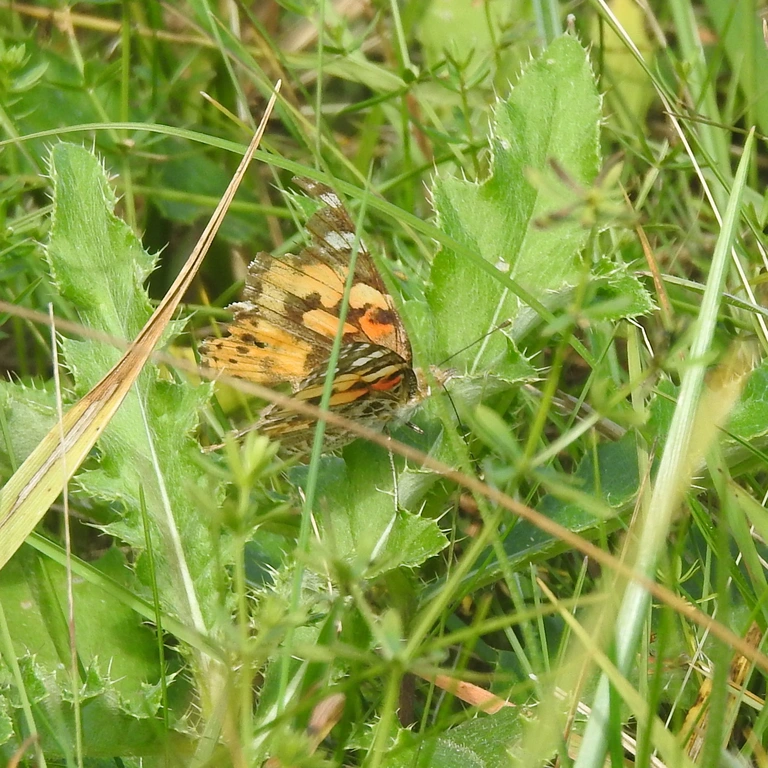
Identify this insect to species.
Vanessa cardui
